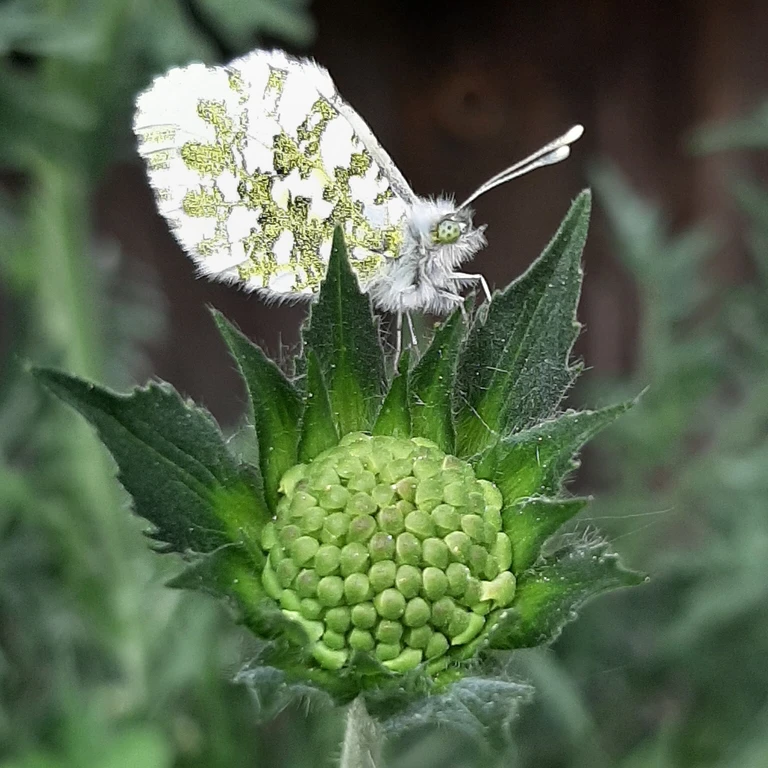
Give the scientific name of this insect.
Anthocharis cardamines
